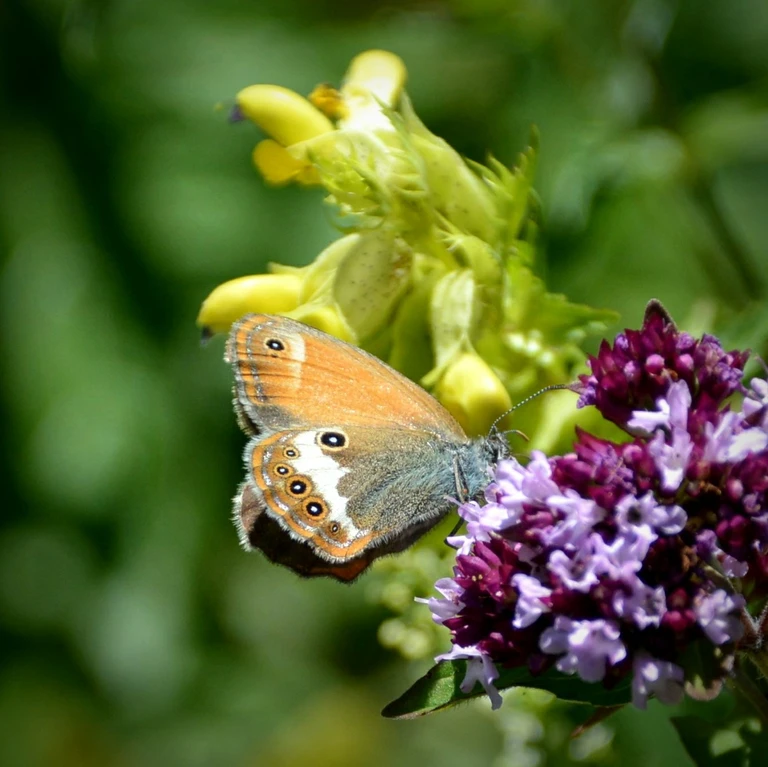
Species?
Coenonympha arcania
